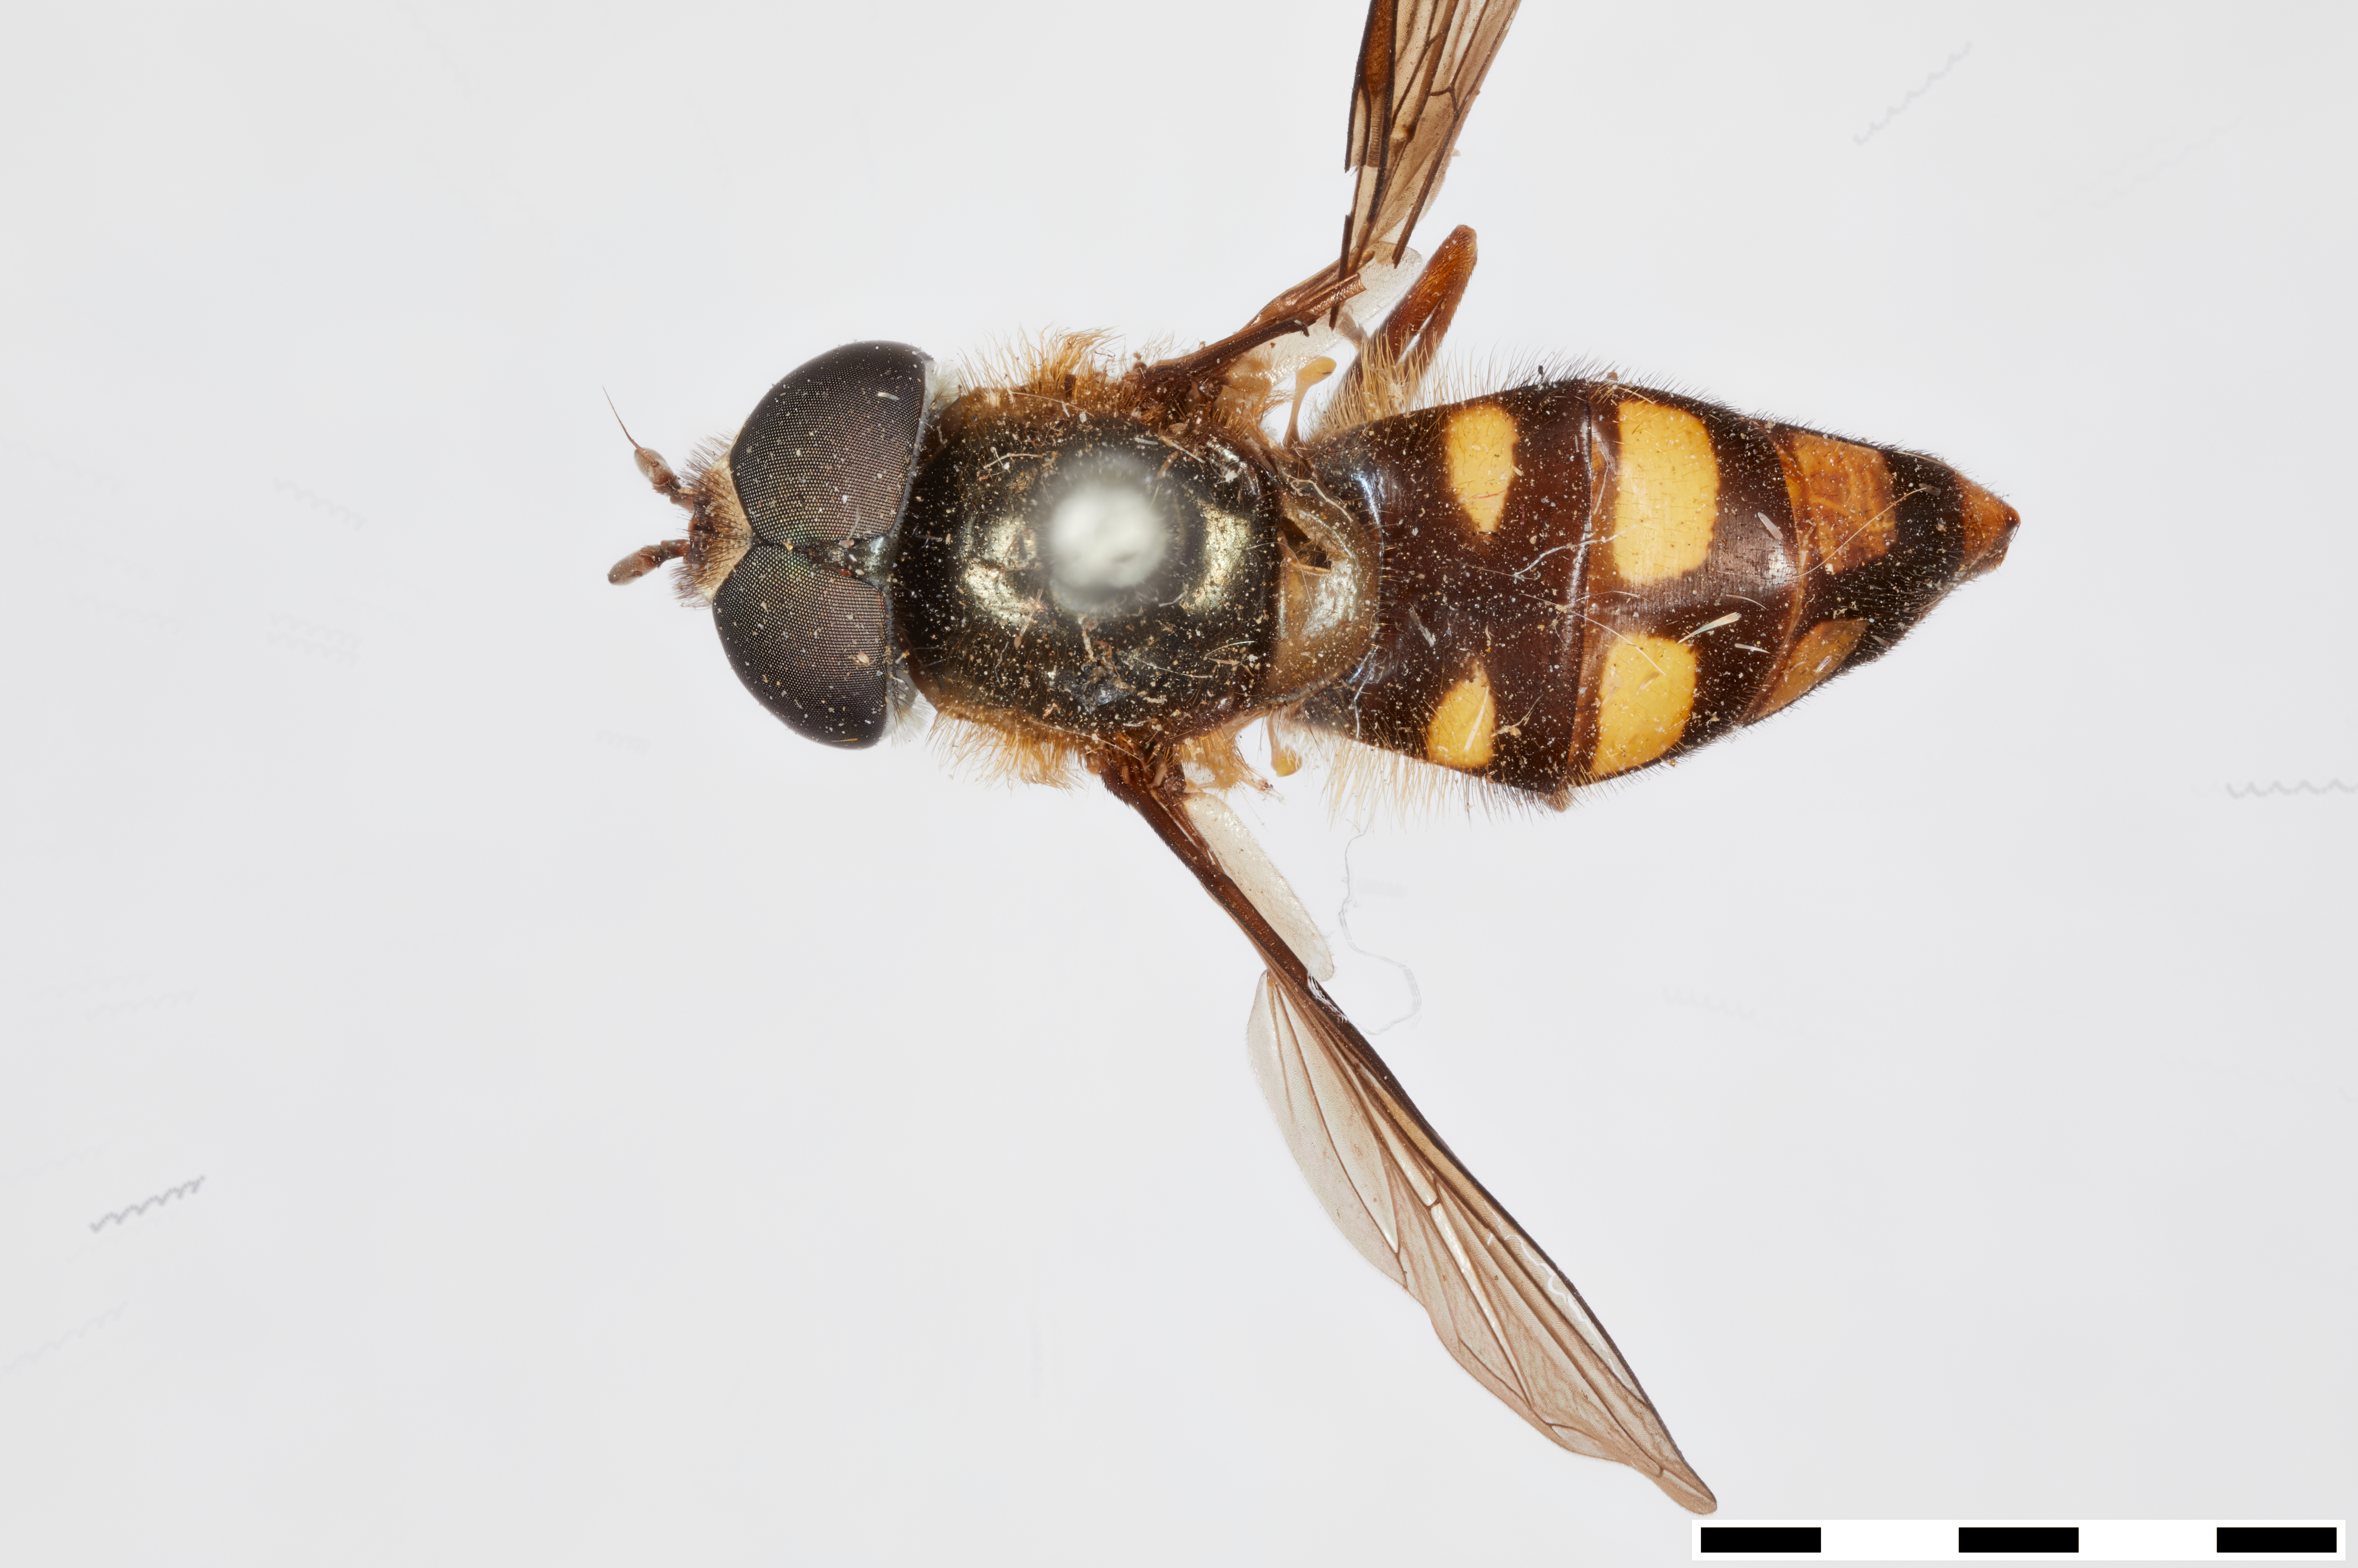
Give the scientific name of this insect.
Syrphus disjunctus
